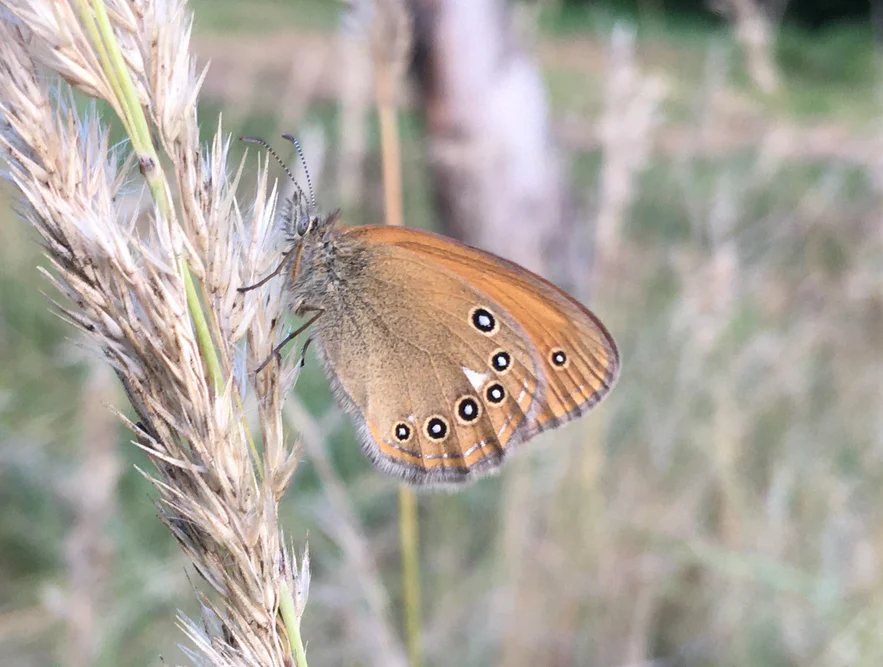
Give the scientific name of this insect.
Coenonympha glycerion (also Coenonympha iphis)
